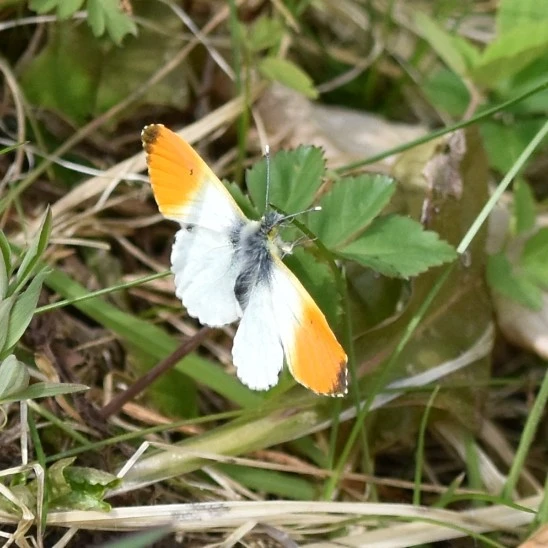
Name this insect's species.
Anthocharis cardamines
